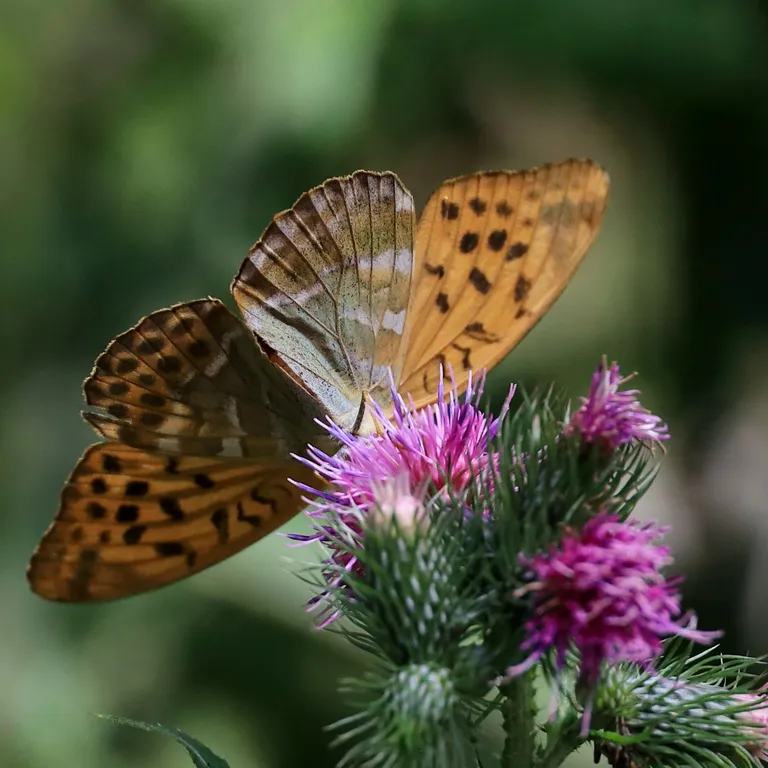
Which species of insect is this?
Argynnis paphia
